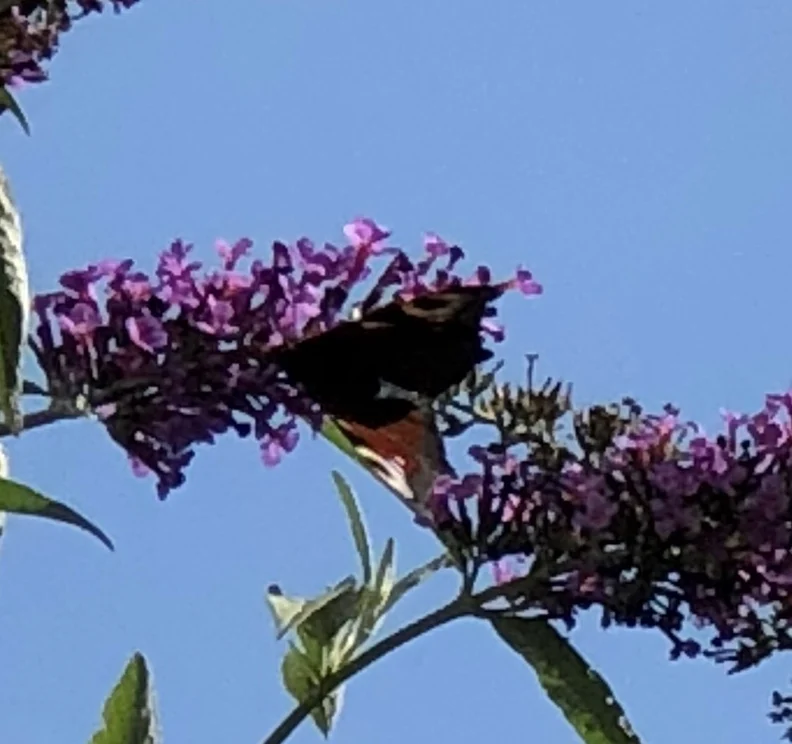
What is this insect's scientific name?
Aglais io
